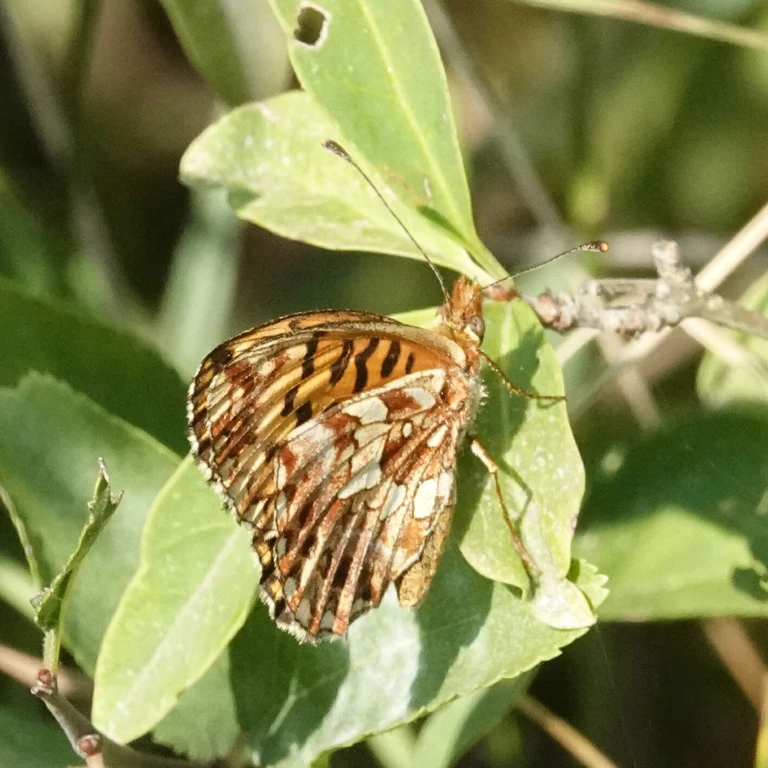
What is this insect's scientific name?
Boloria dia
